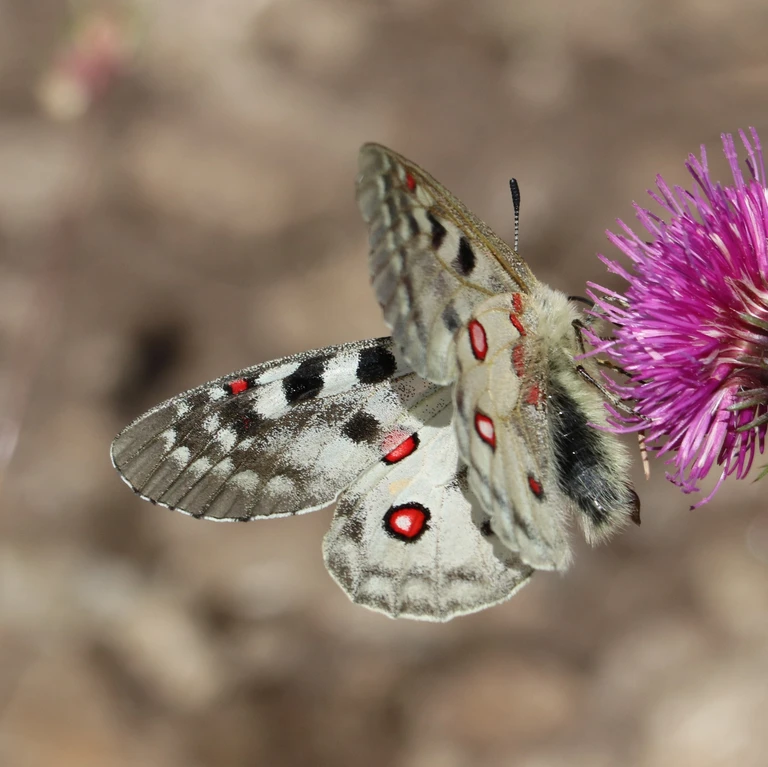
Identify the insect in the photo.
Parnassius phoebus
